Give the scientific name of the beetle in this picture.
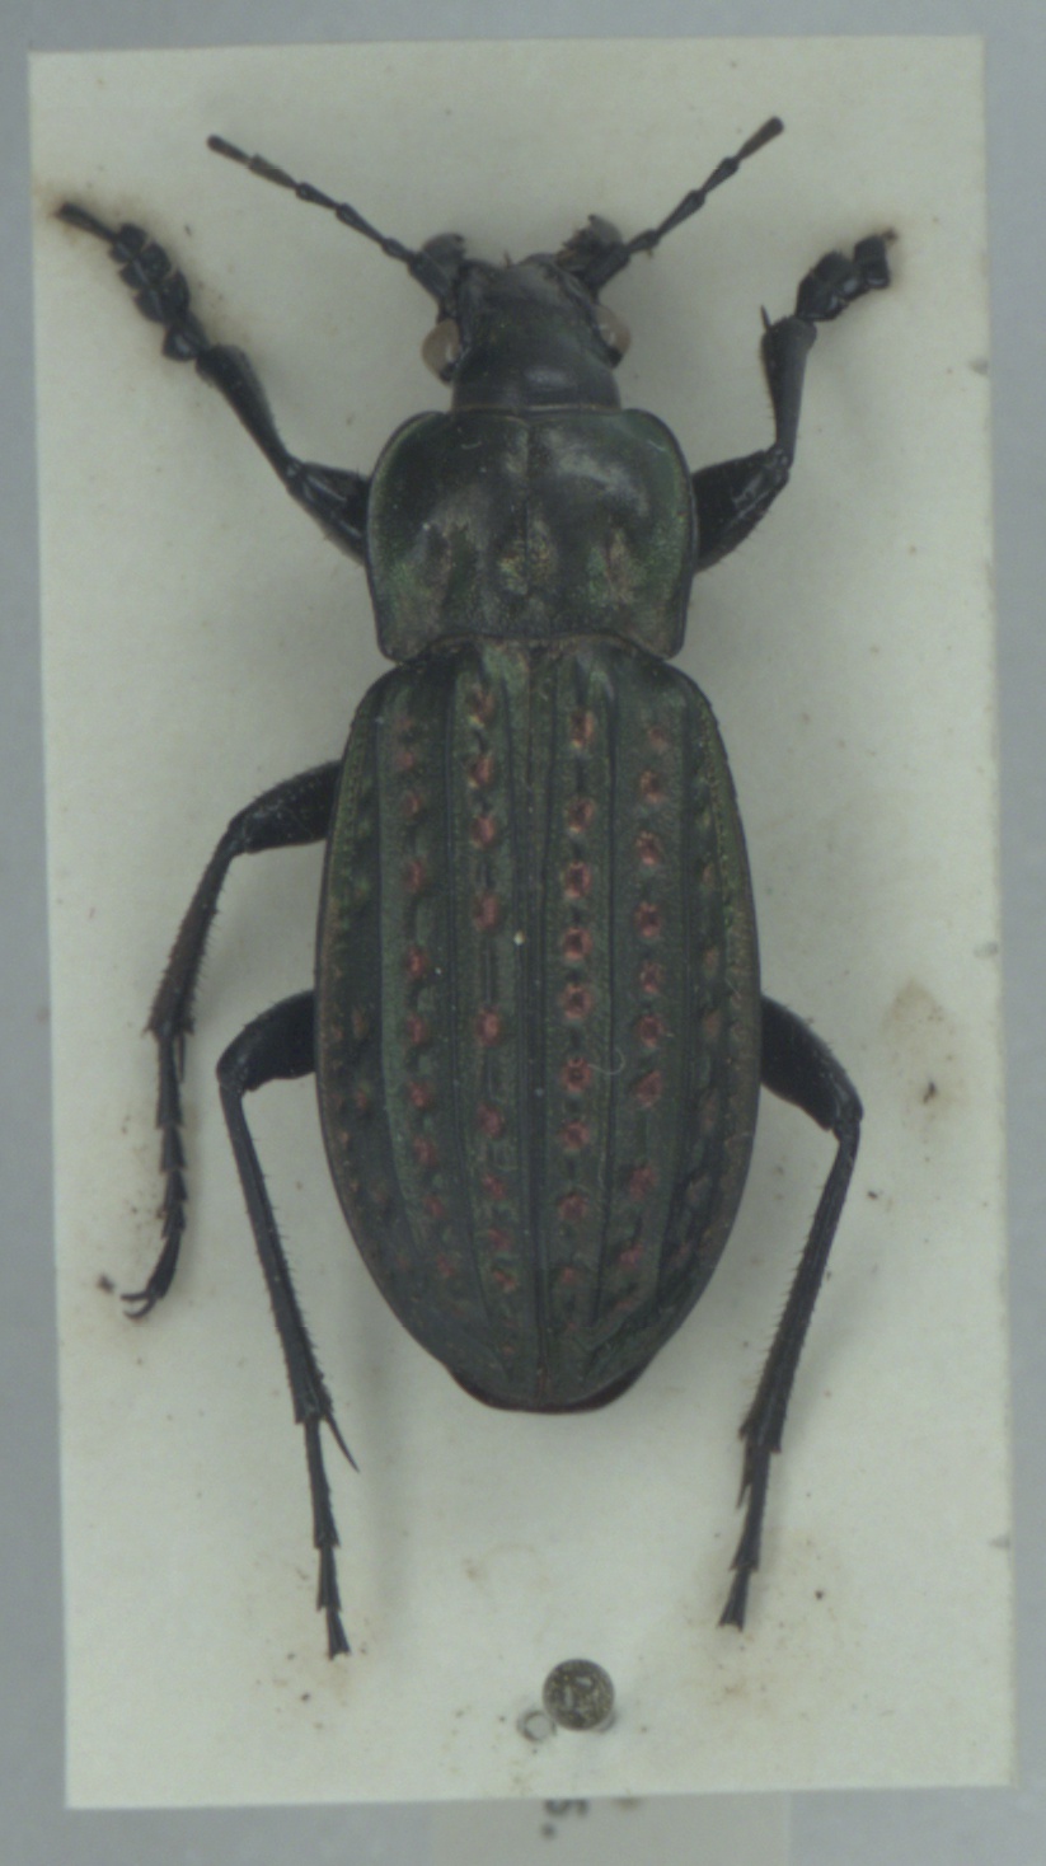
Carabus clatratus
